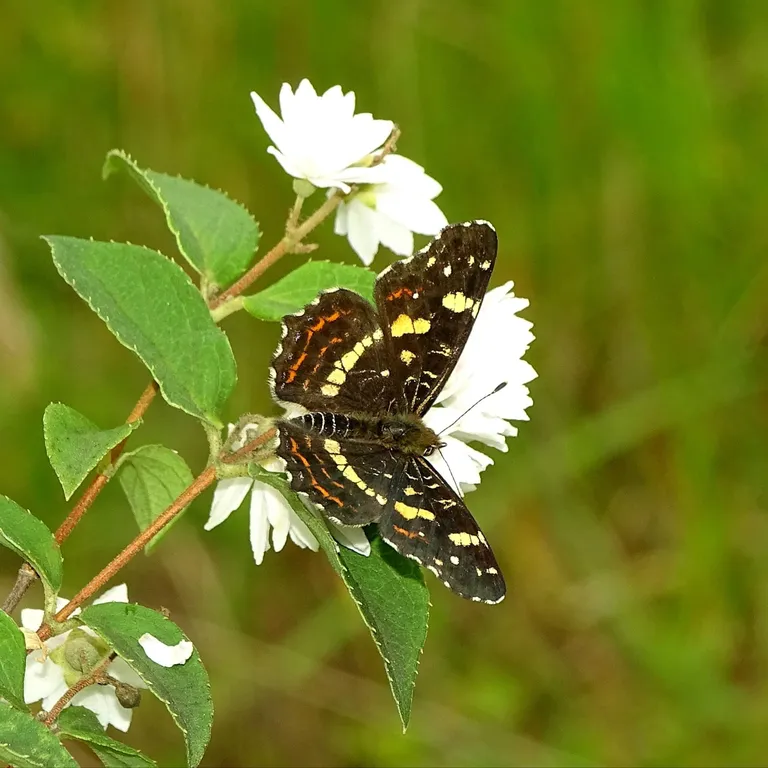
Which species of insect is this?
Araschnia levana
